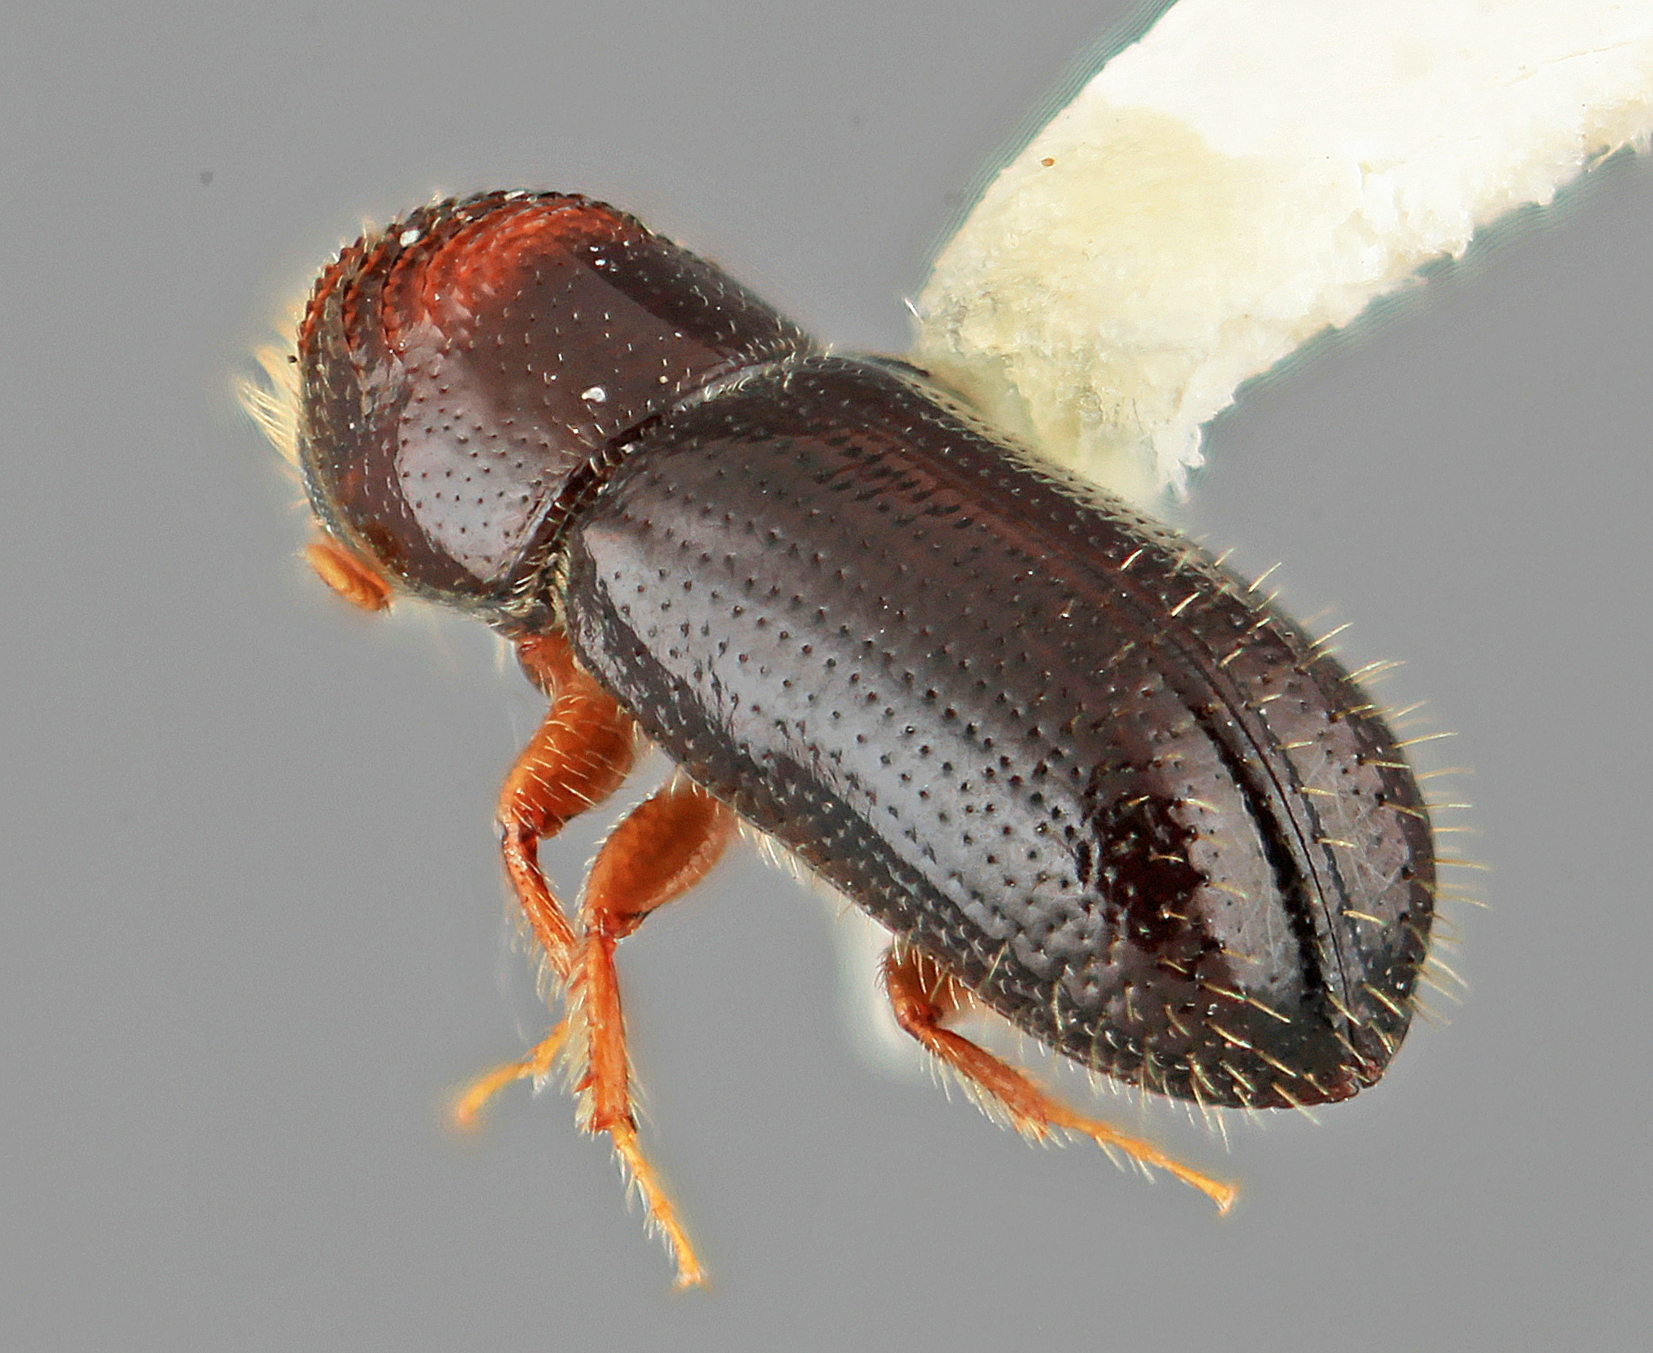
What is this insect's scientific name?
Pityophthorus torridus
